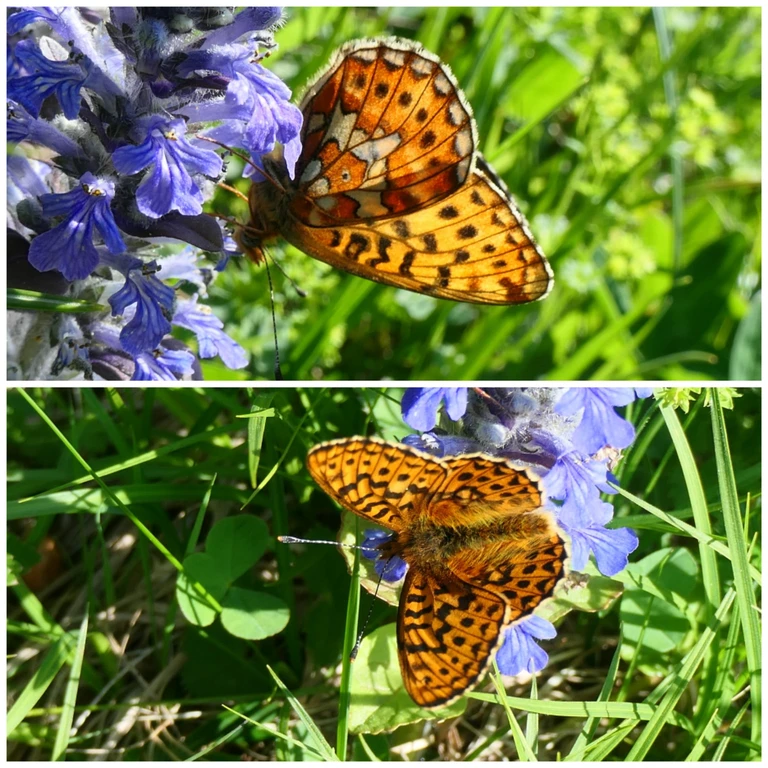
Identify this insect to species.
Boloria euphrosyne (also Clossiana euphrosyne)
